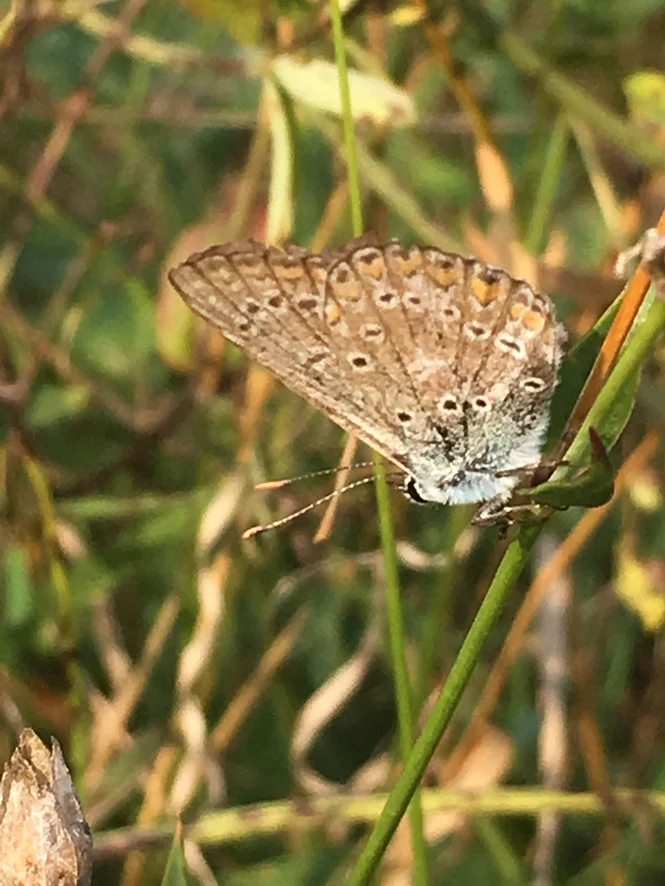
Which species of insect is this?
Polyommatus icarus
